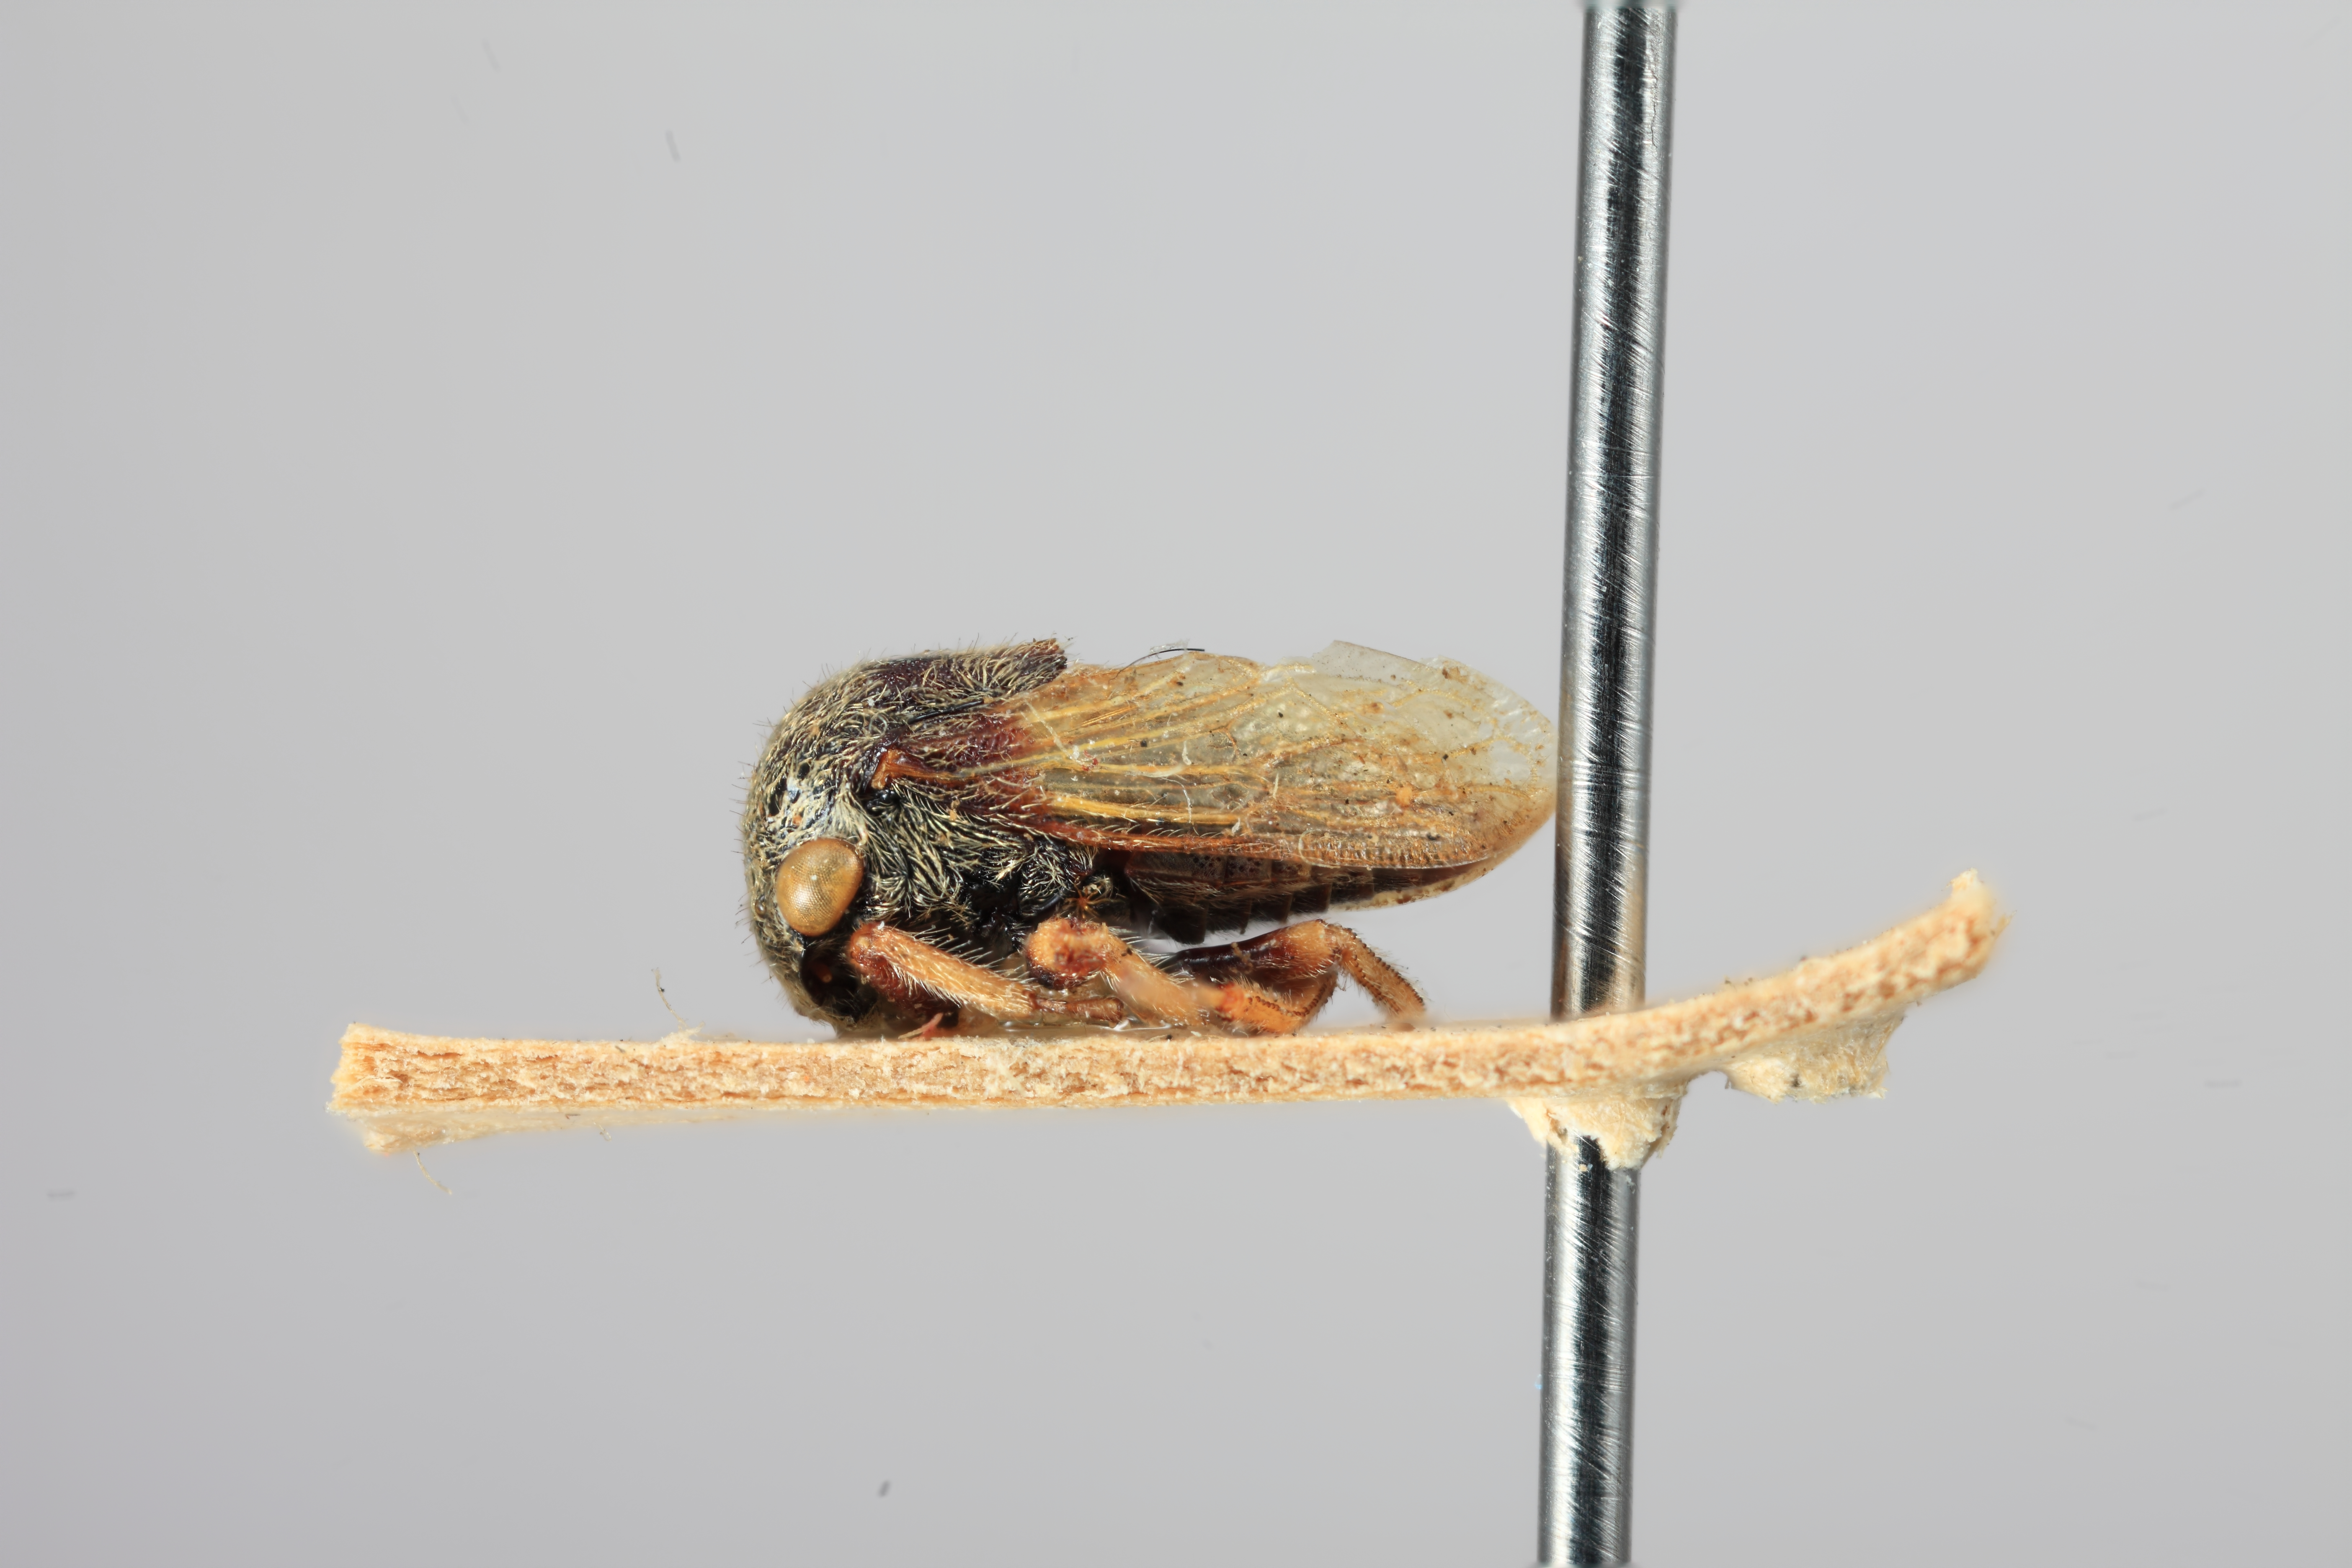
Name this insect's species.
Gargara sumbawae
